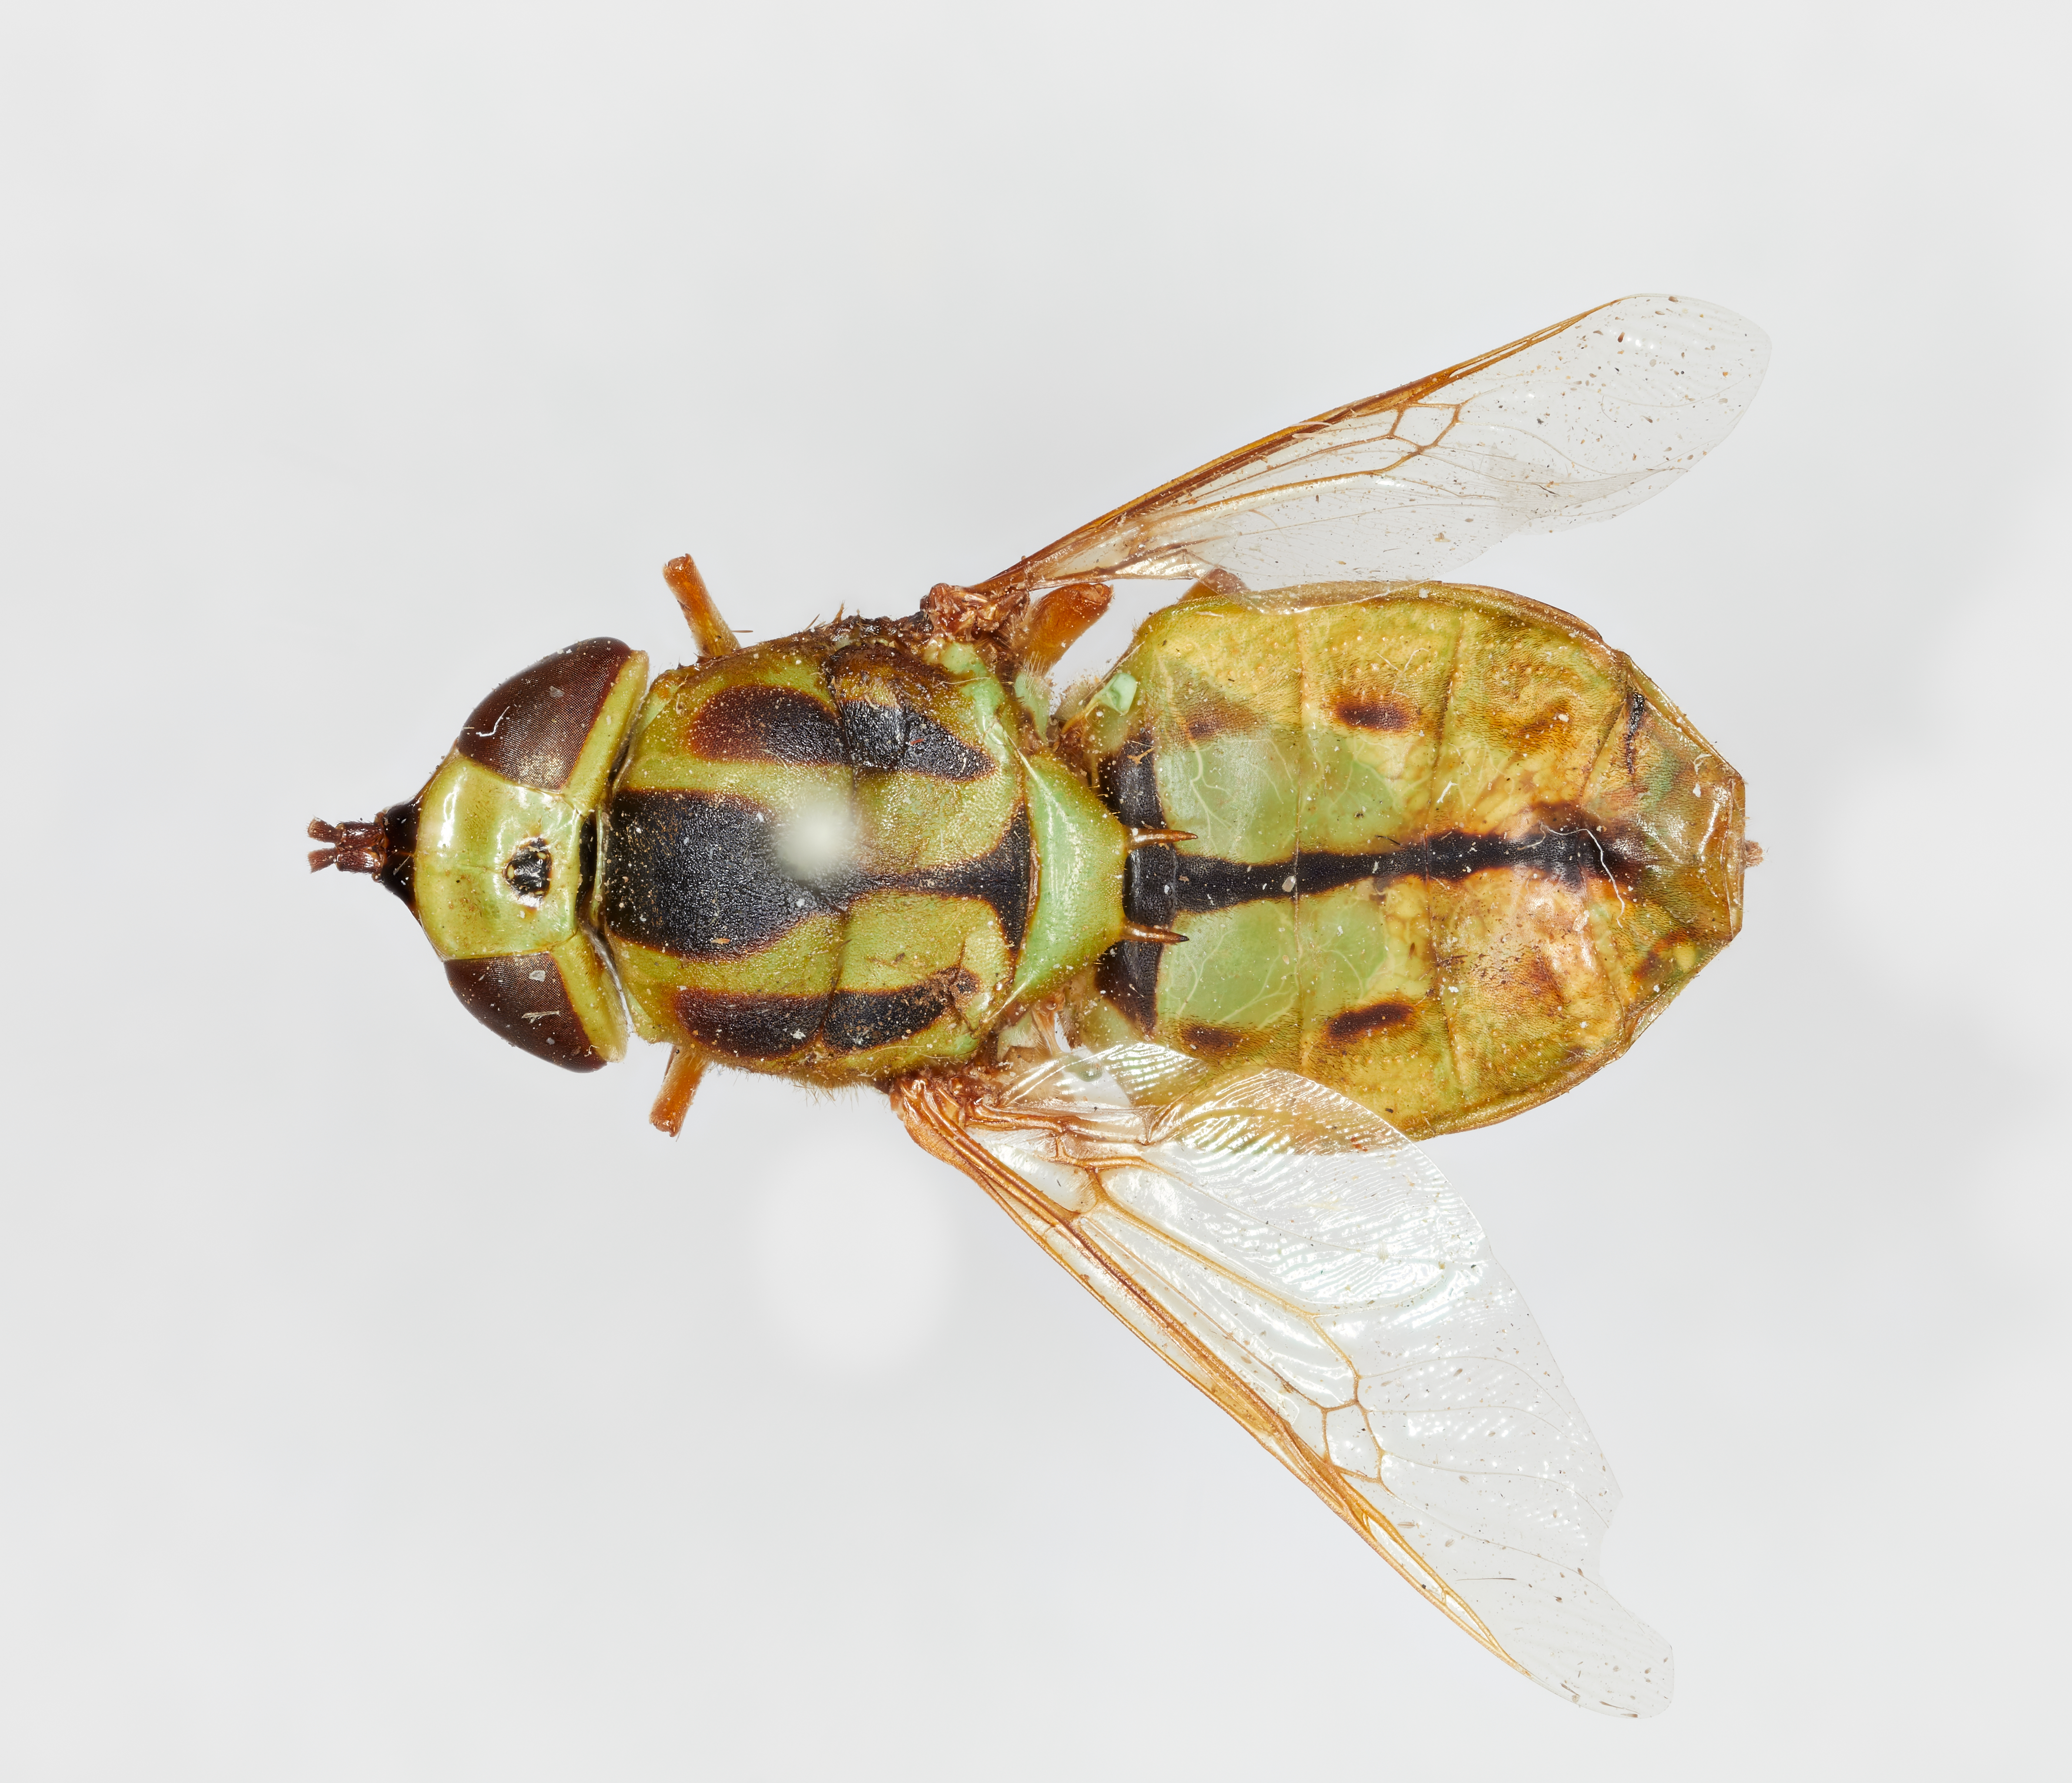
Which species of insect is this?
Odontomyia tremolerana
